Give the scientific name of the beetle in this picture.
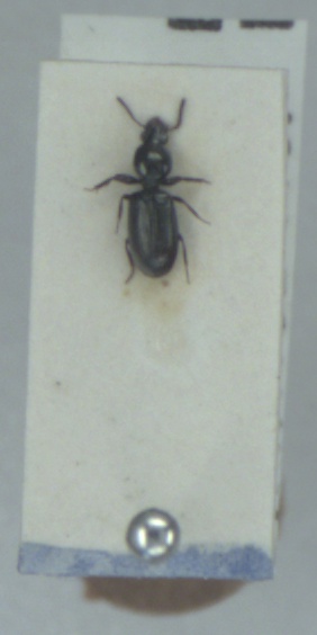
Dyschirius salinus
